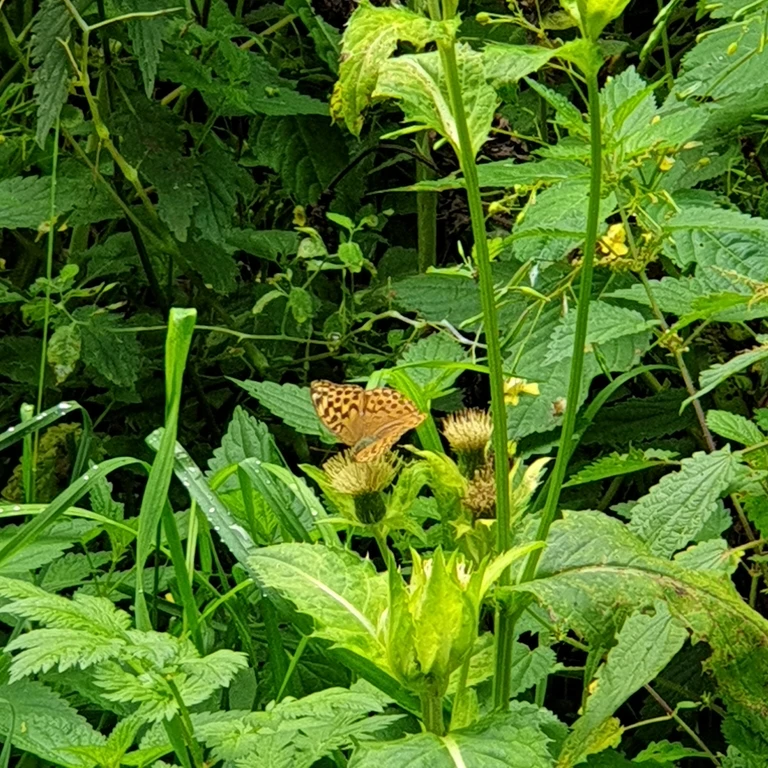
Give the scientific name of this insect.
Argynnis paphia
